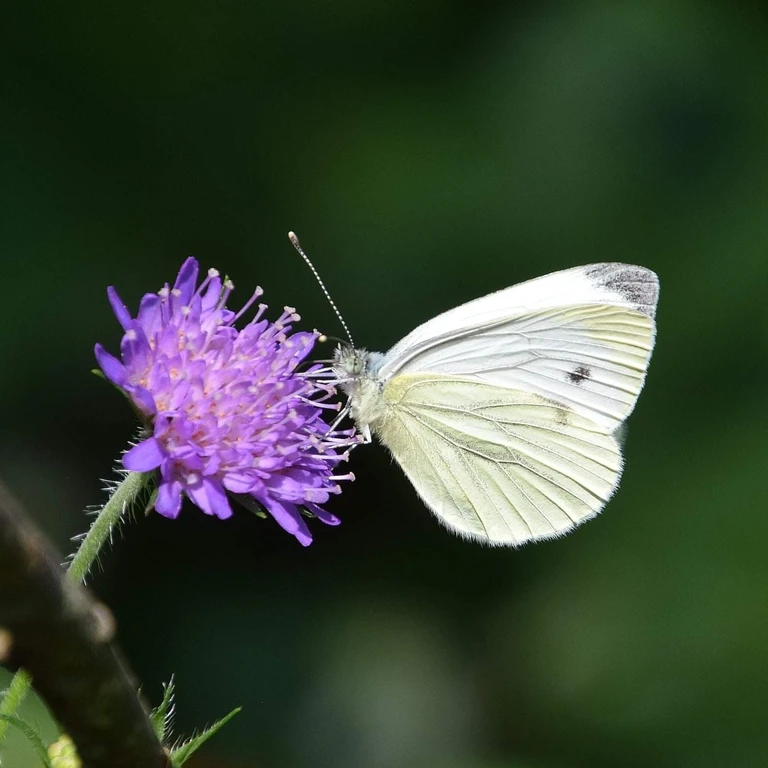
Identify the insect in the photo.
Pieris napi
